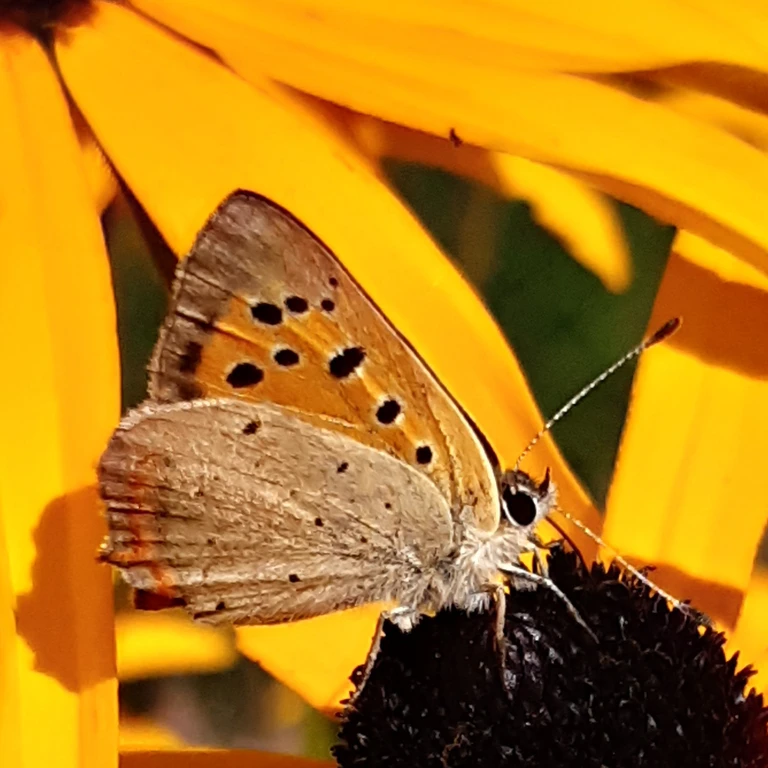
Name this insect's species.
Lycaena phlaeas
